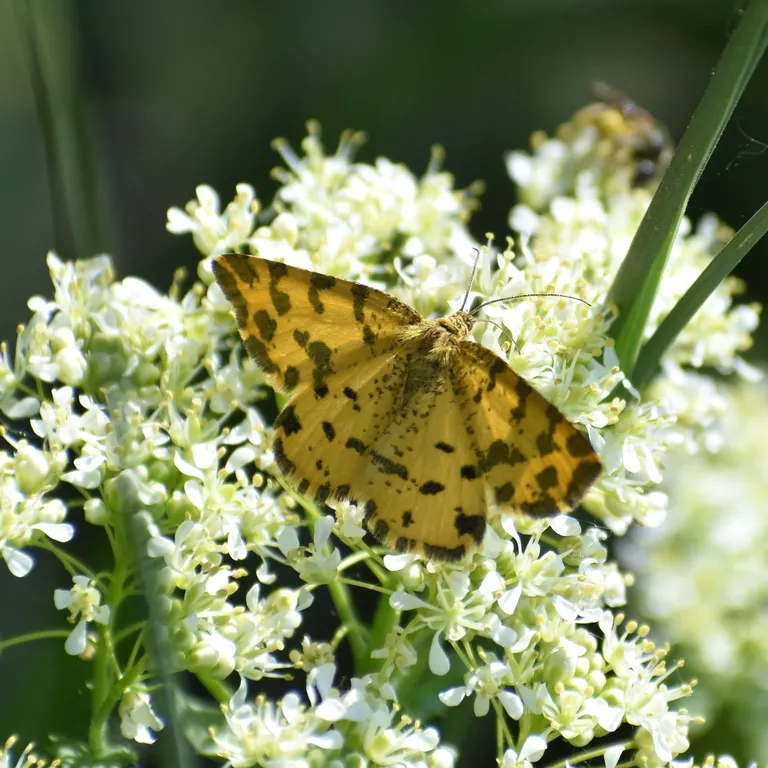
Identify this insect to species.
Pseudopanthera macularia
